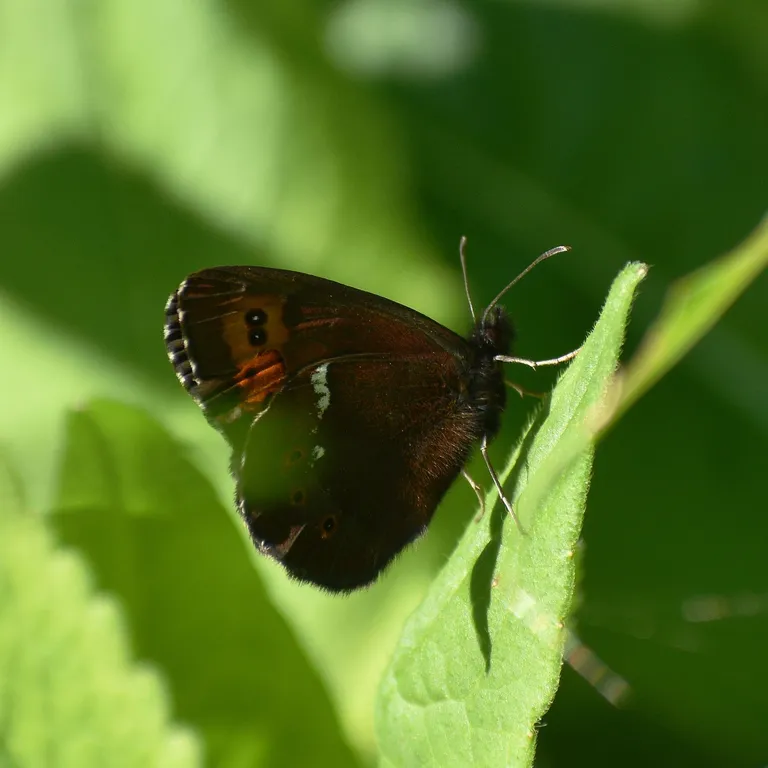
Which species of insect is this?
Erebia ligea
